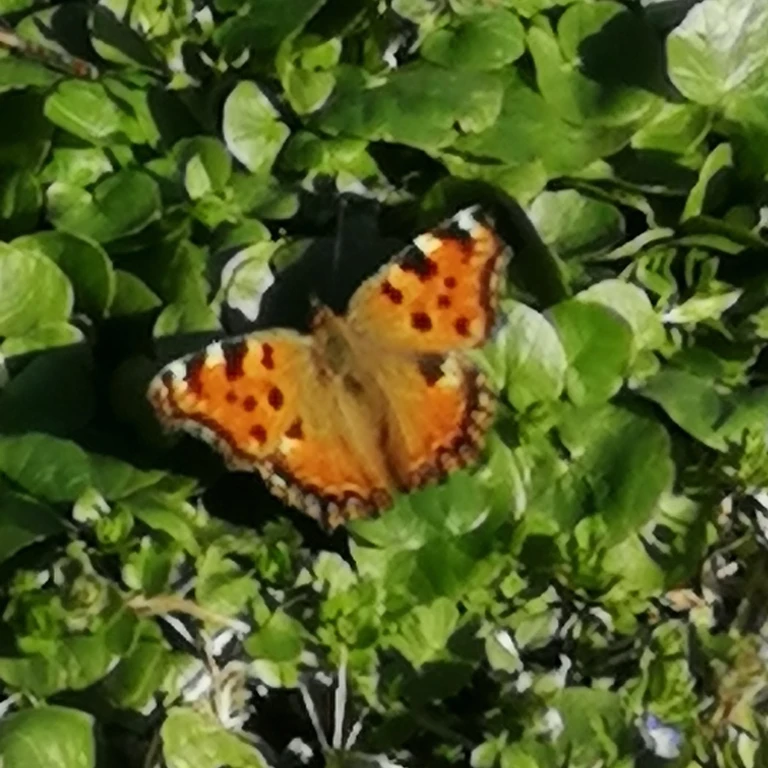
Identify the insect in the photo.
Nymphalis polychloros
